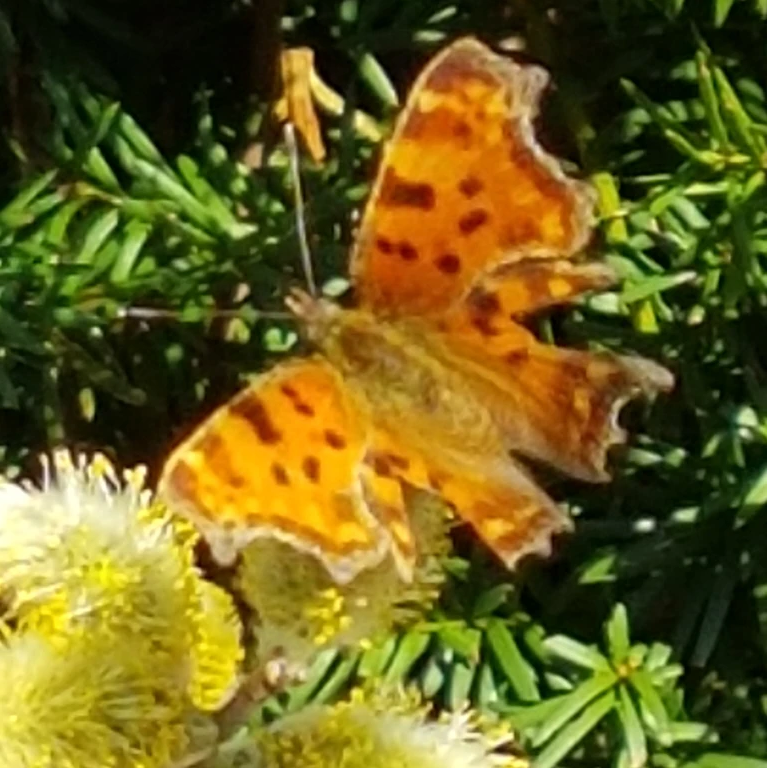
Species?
Polygonia c-album
